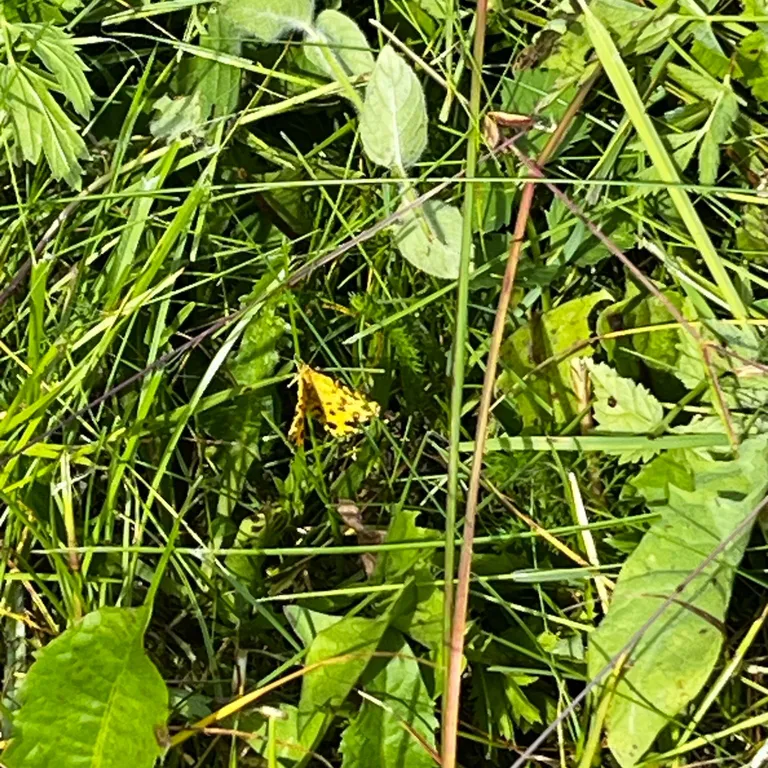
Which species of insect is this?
Pseudopanthera macularia
